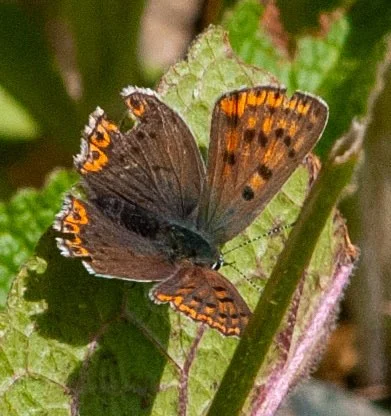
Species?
Lycaena tityrus (also Loweia tityrus)
